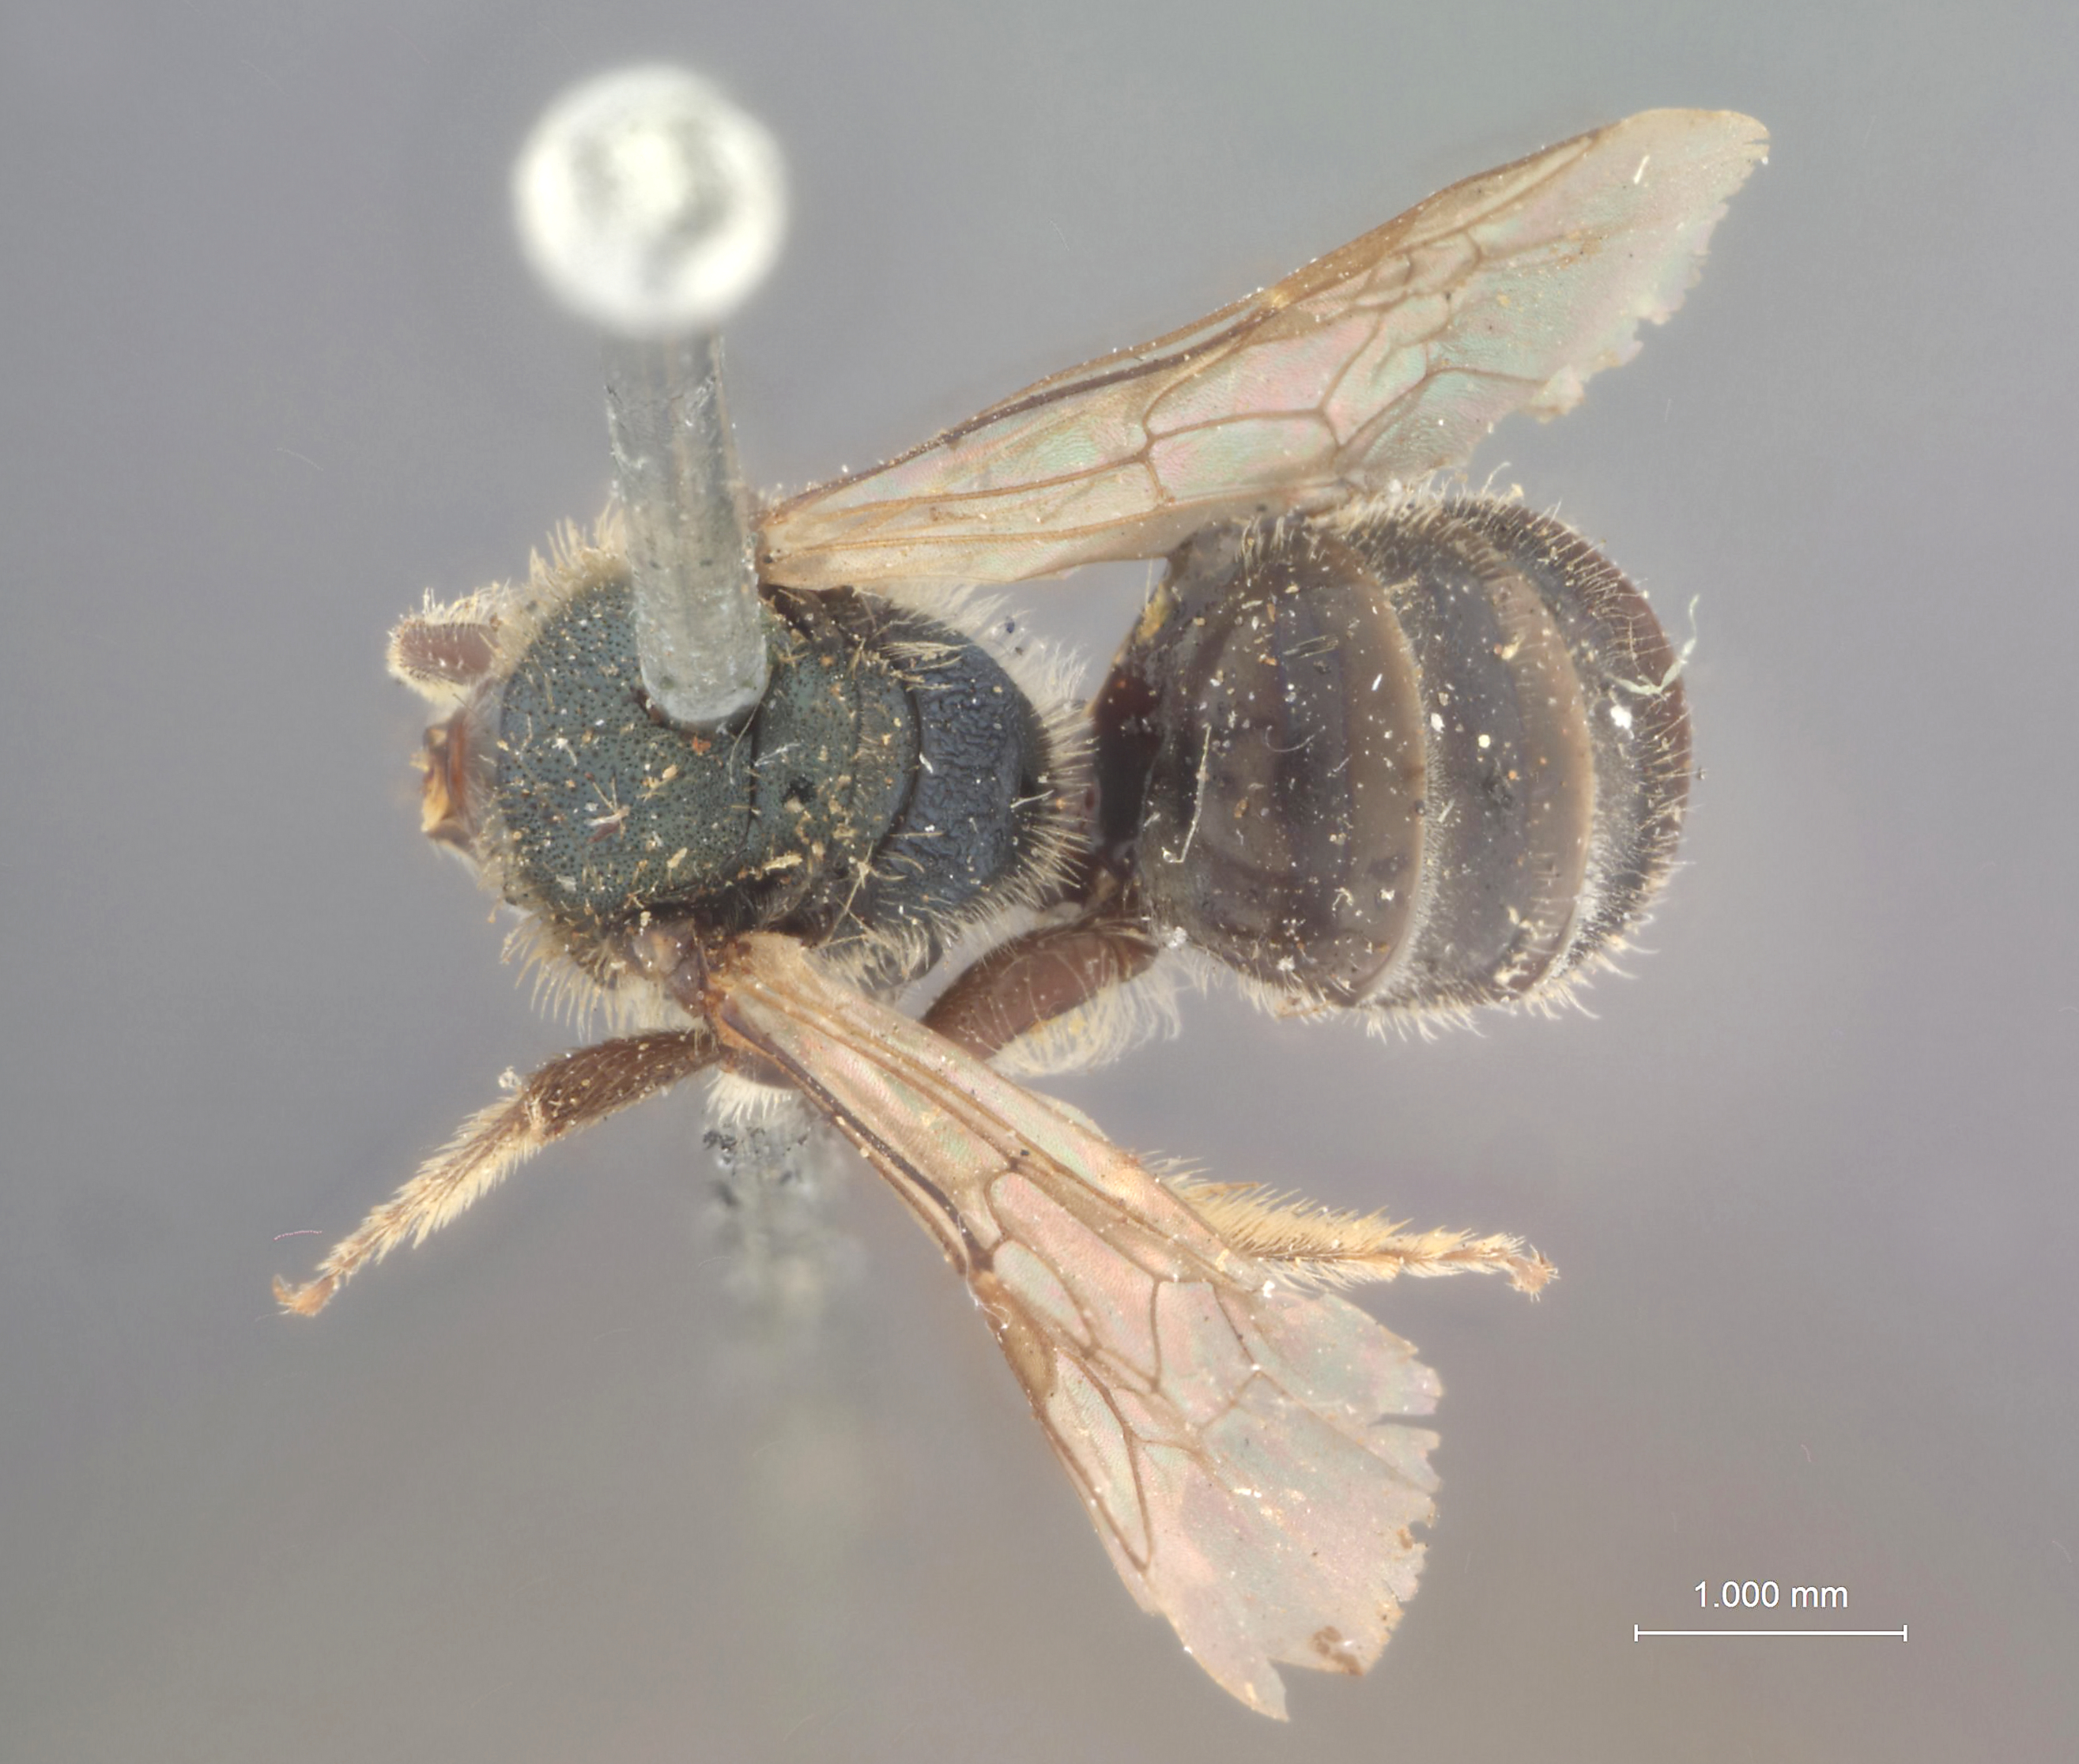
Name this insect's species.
Halictus cyaneonotus
